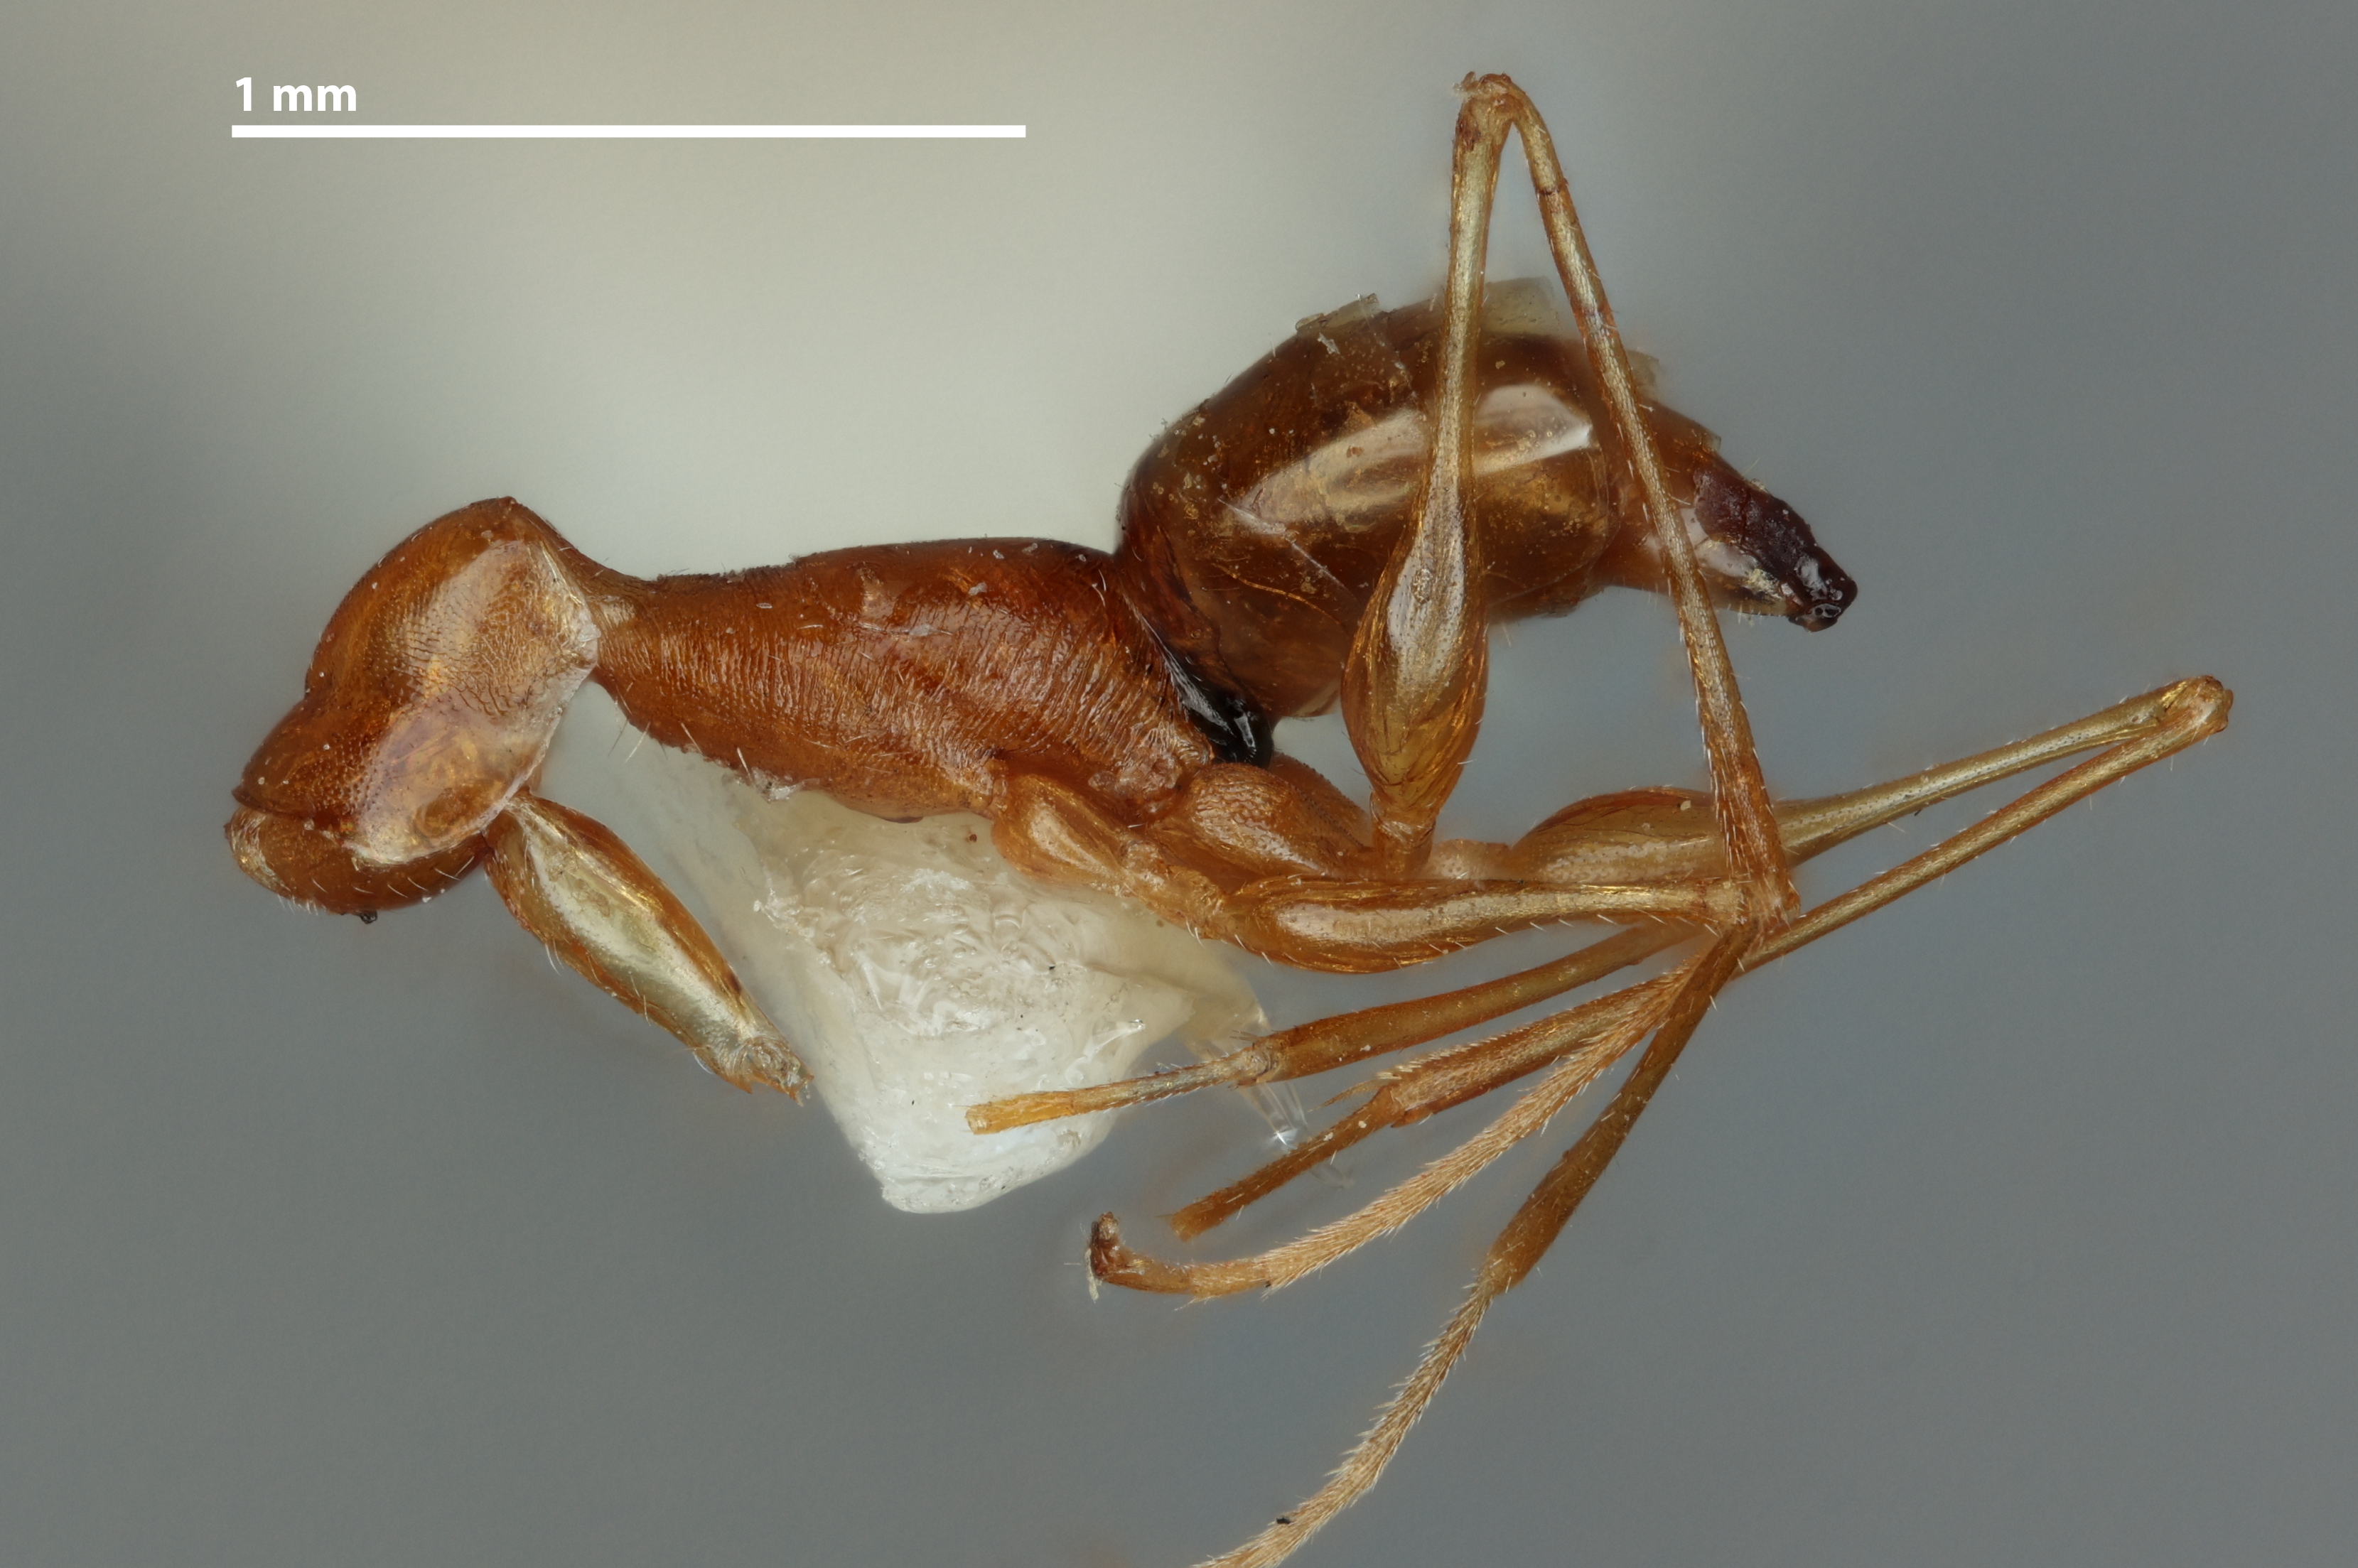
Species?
Pseudogonatopus varistriatus
